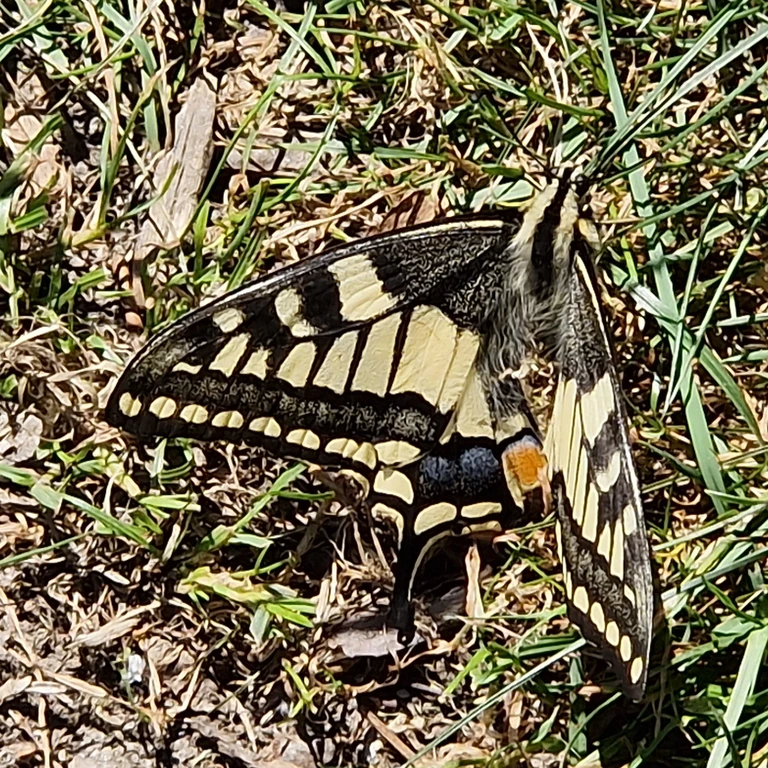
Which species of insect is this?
Papilio machaon
